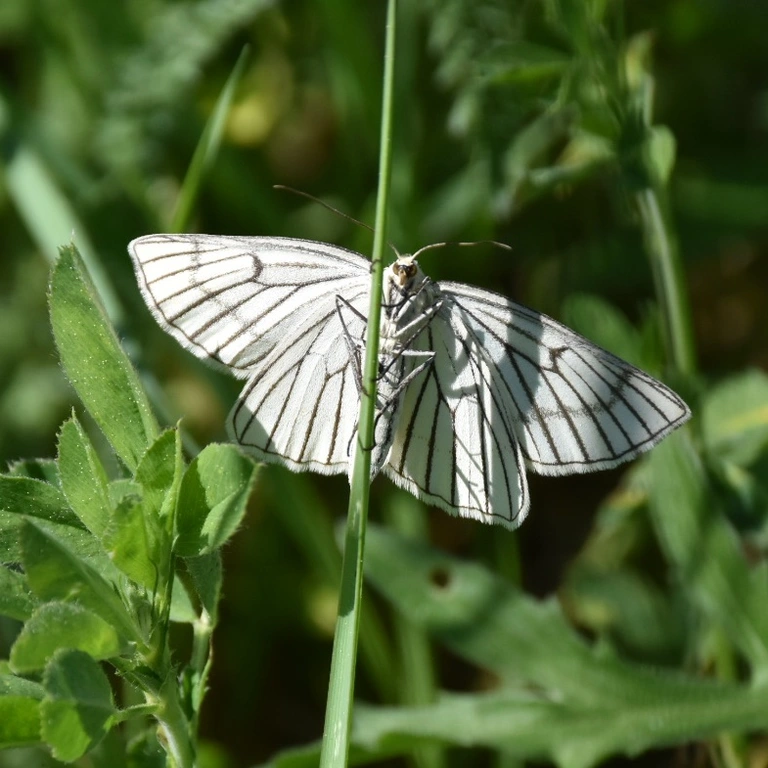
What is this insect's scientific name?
Siona lineata
